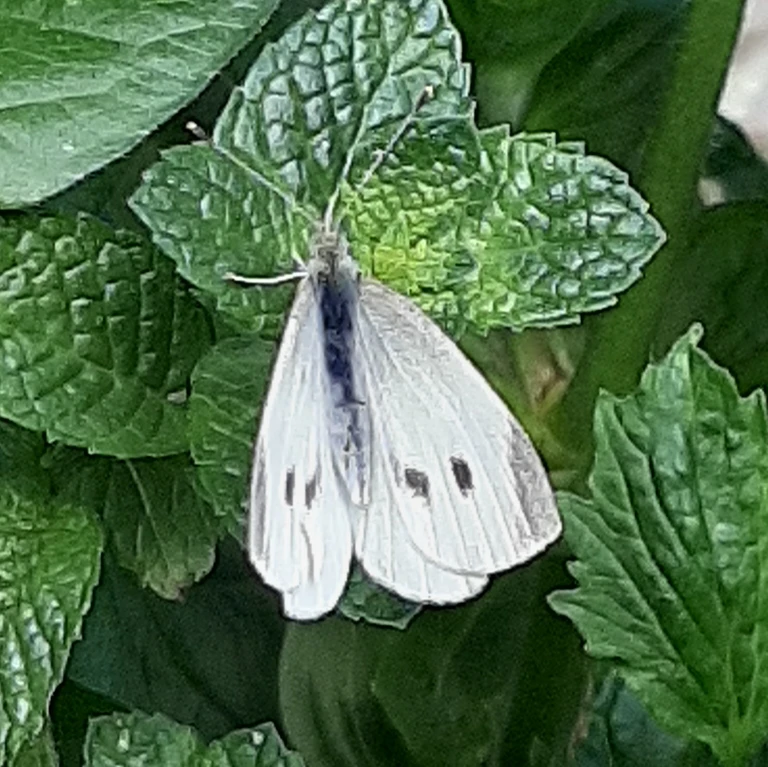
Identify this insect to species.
Pieris rapae
